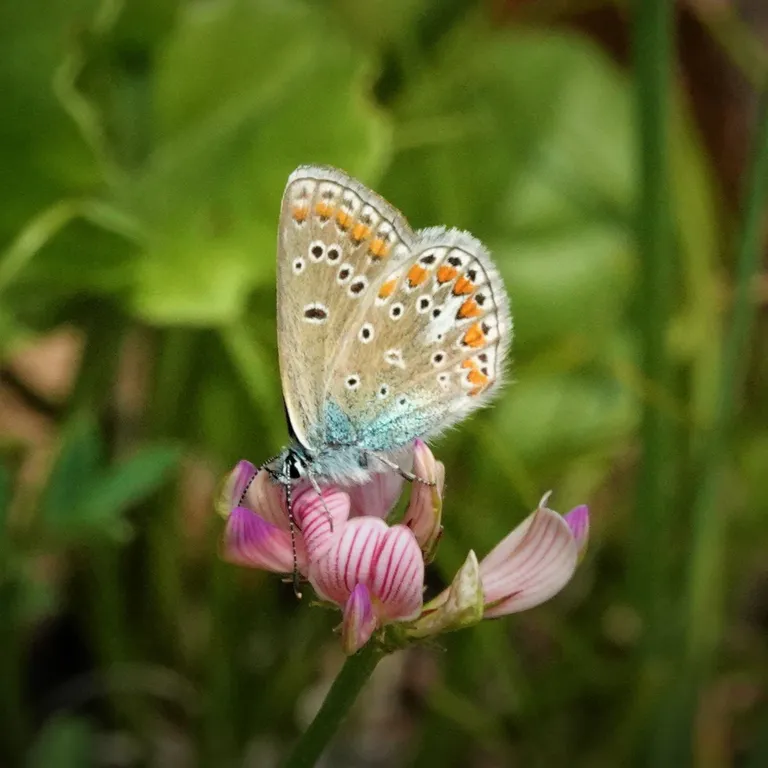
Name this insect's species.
Polyommatus thersites
